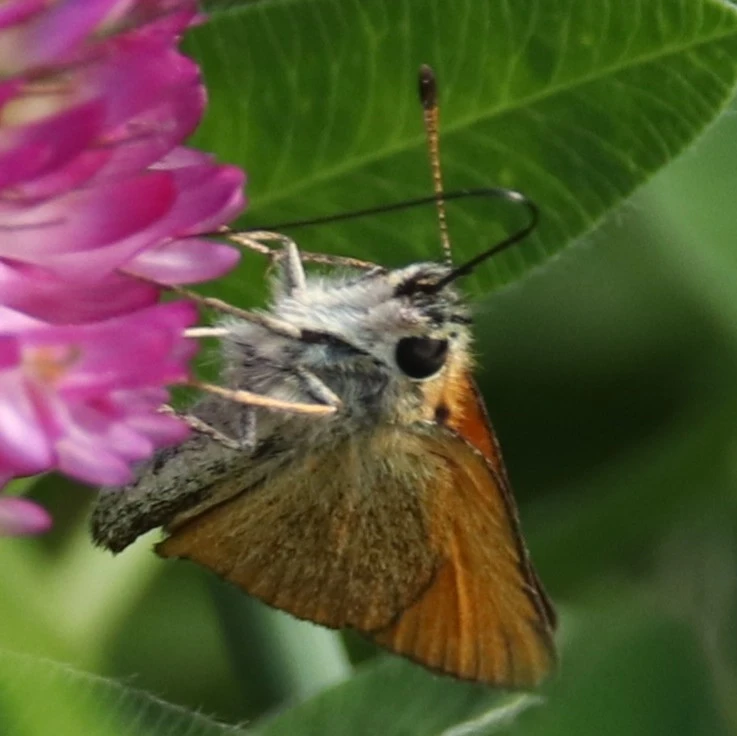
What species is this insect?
Thymelicus lineola
